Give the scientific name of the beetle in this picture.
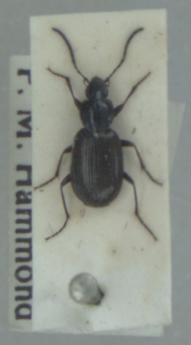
Agonum fuliginosum
